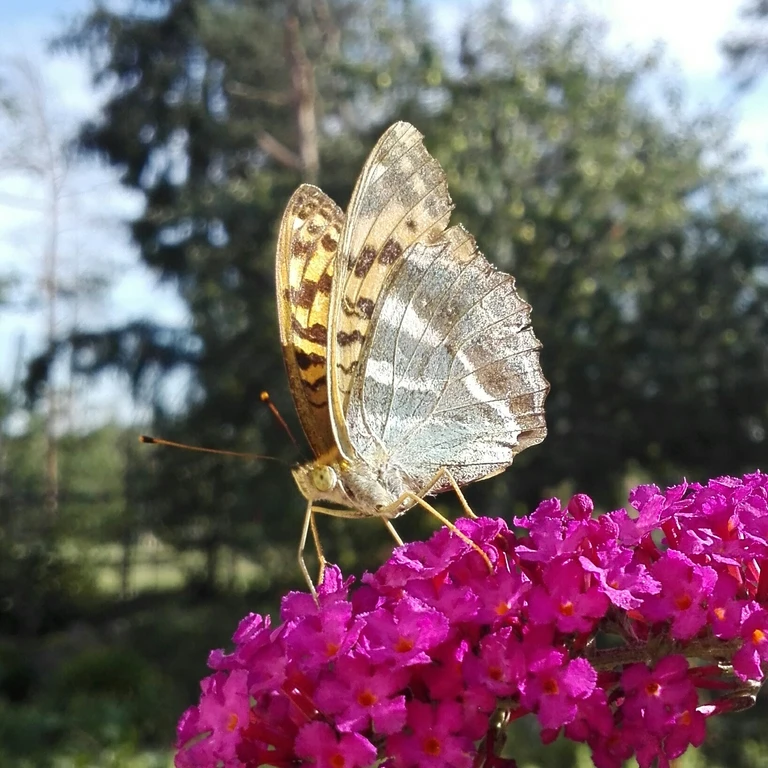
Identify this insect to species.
Argynnis paphia
